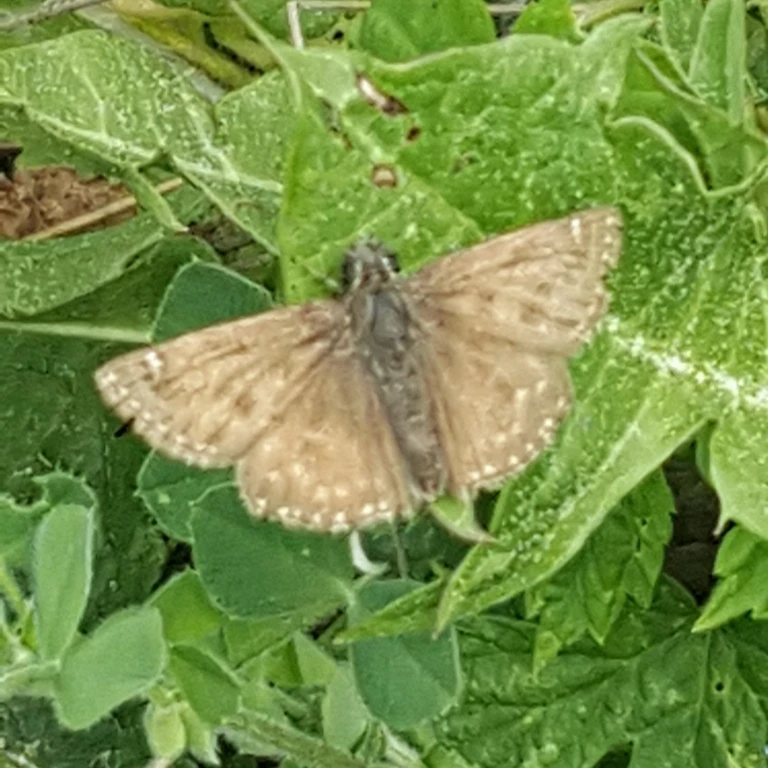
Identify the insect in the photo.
Erynnis tages
